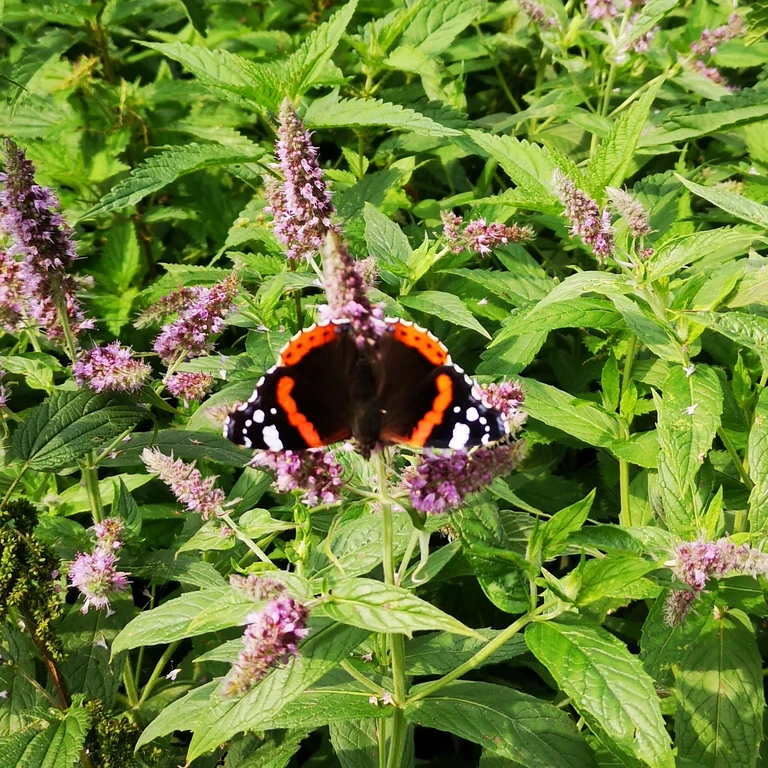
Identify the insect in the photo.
Vanessa atalanta
